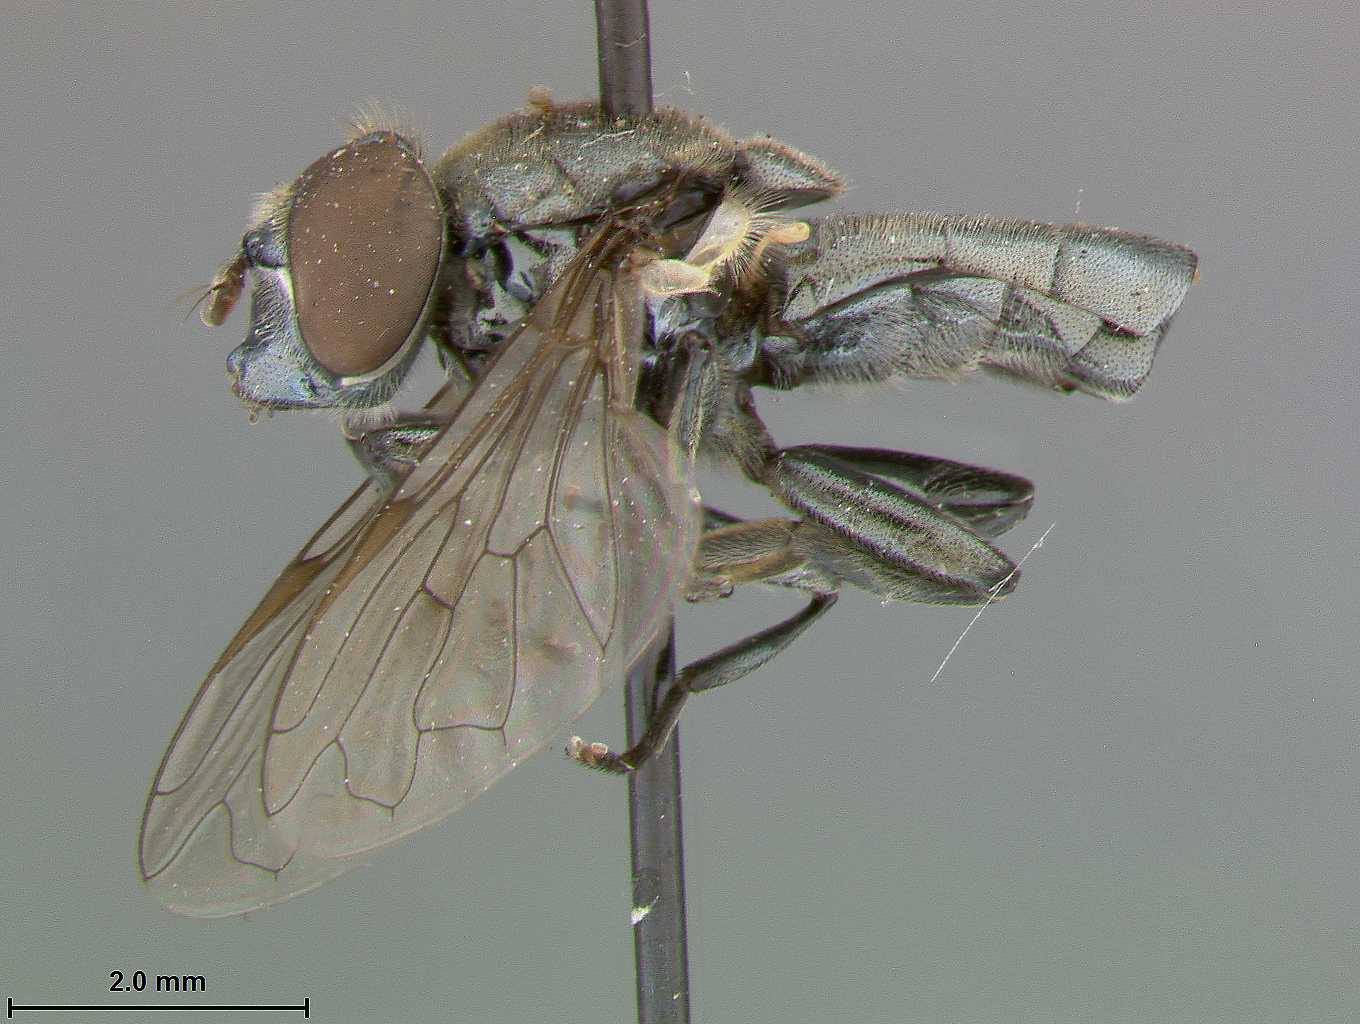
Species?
Chrysogaster robusta
